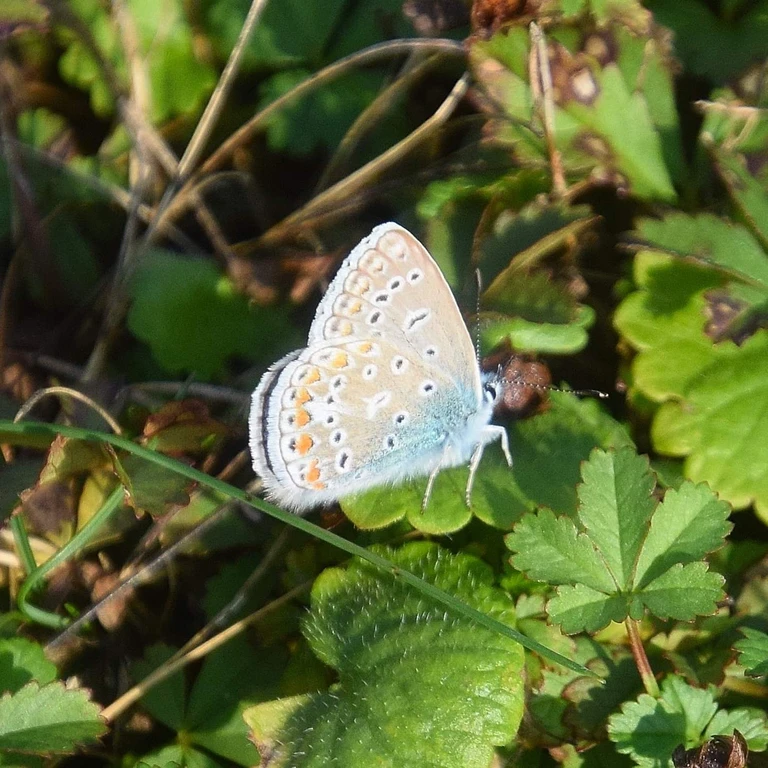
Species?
Polyommatus icarus
